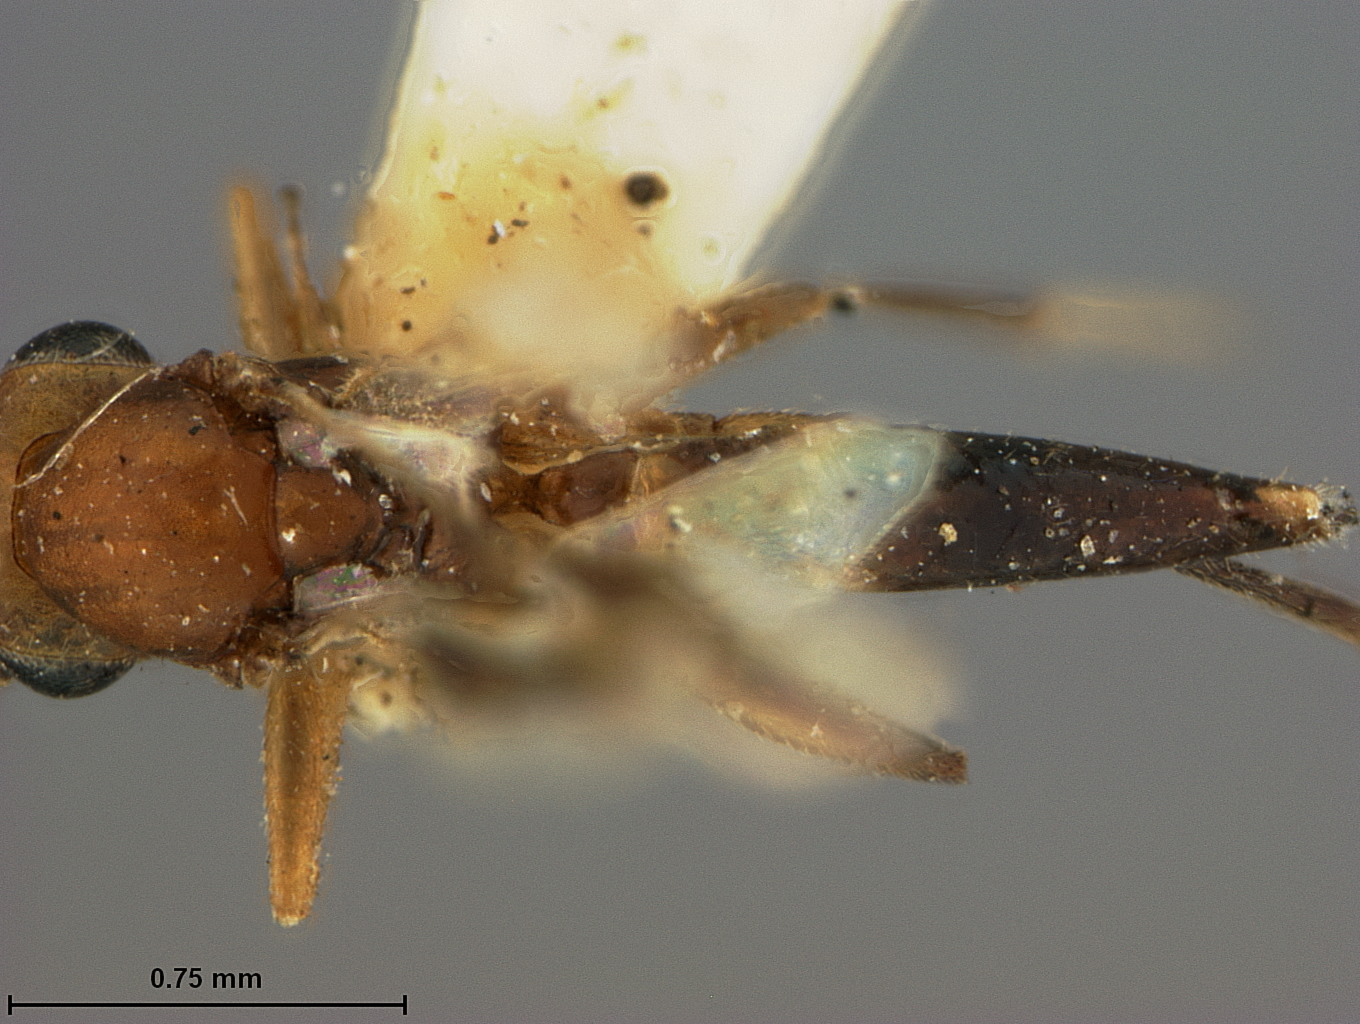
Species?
Aphidius bifasciatus
